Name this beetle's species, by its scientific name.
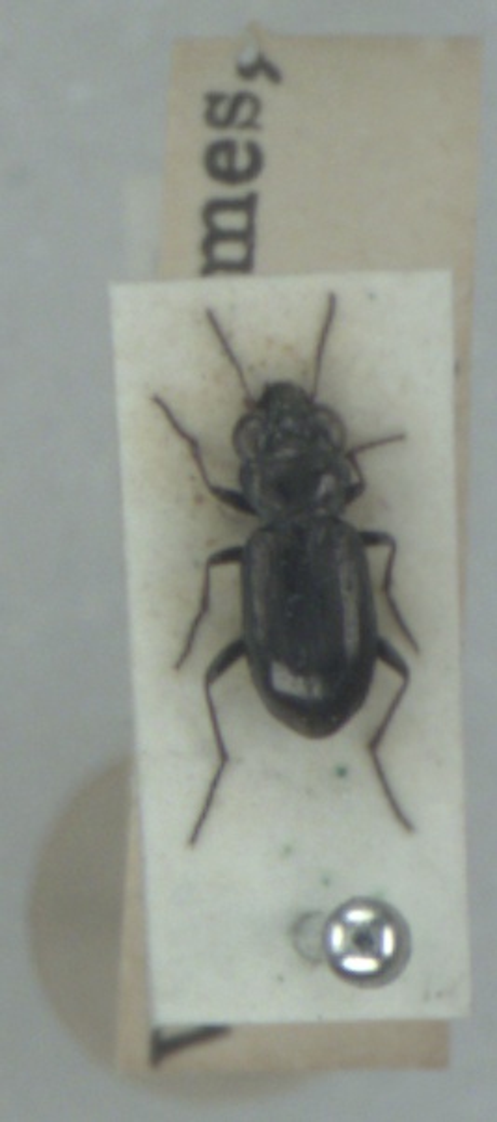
Notiophilus palustris
